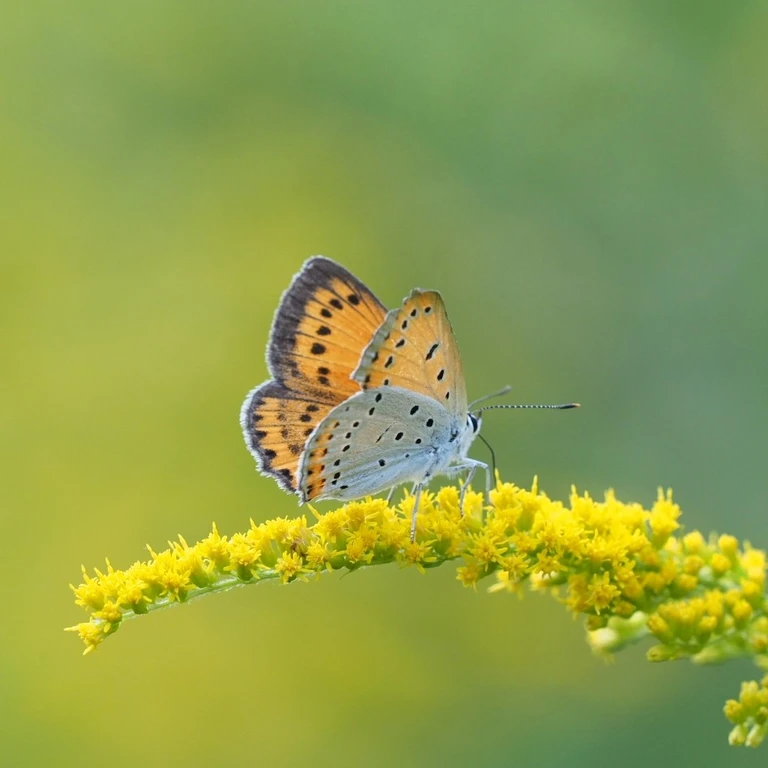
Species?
Lycaena dispar
